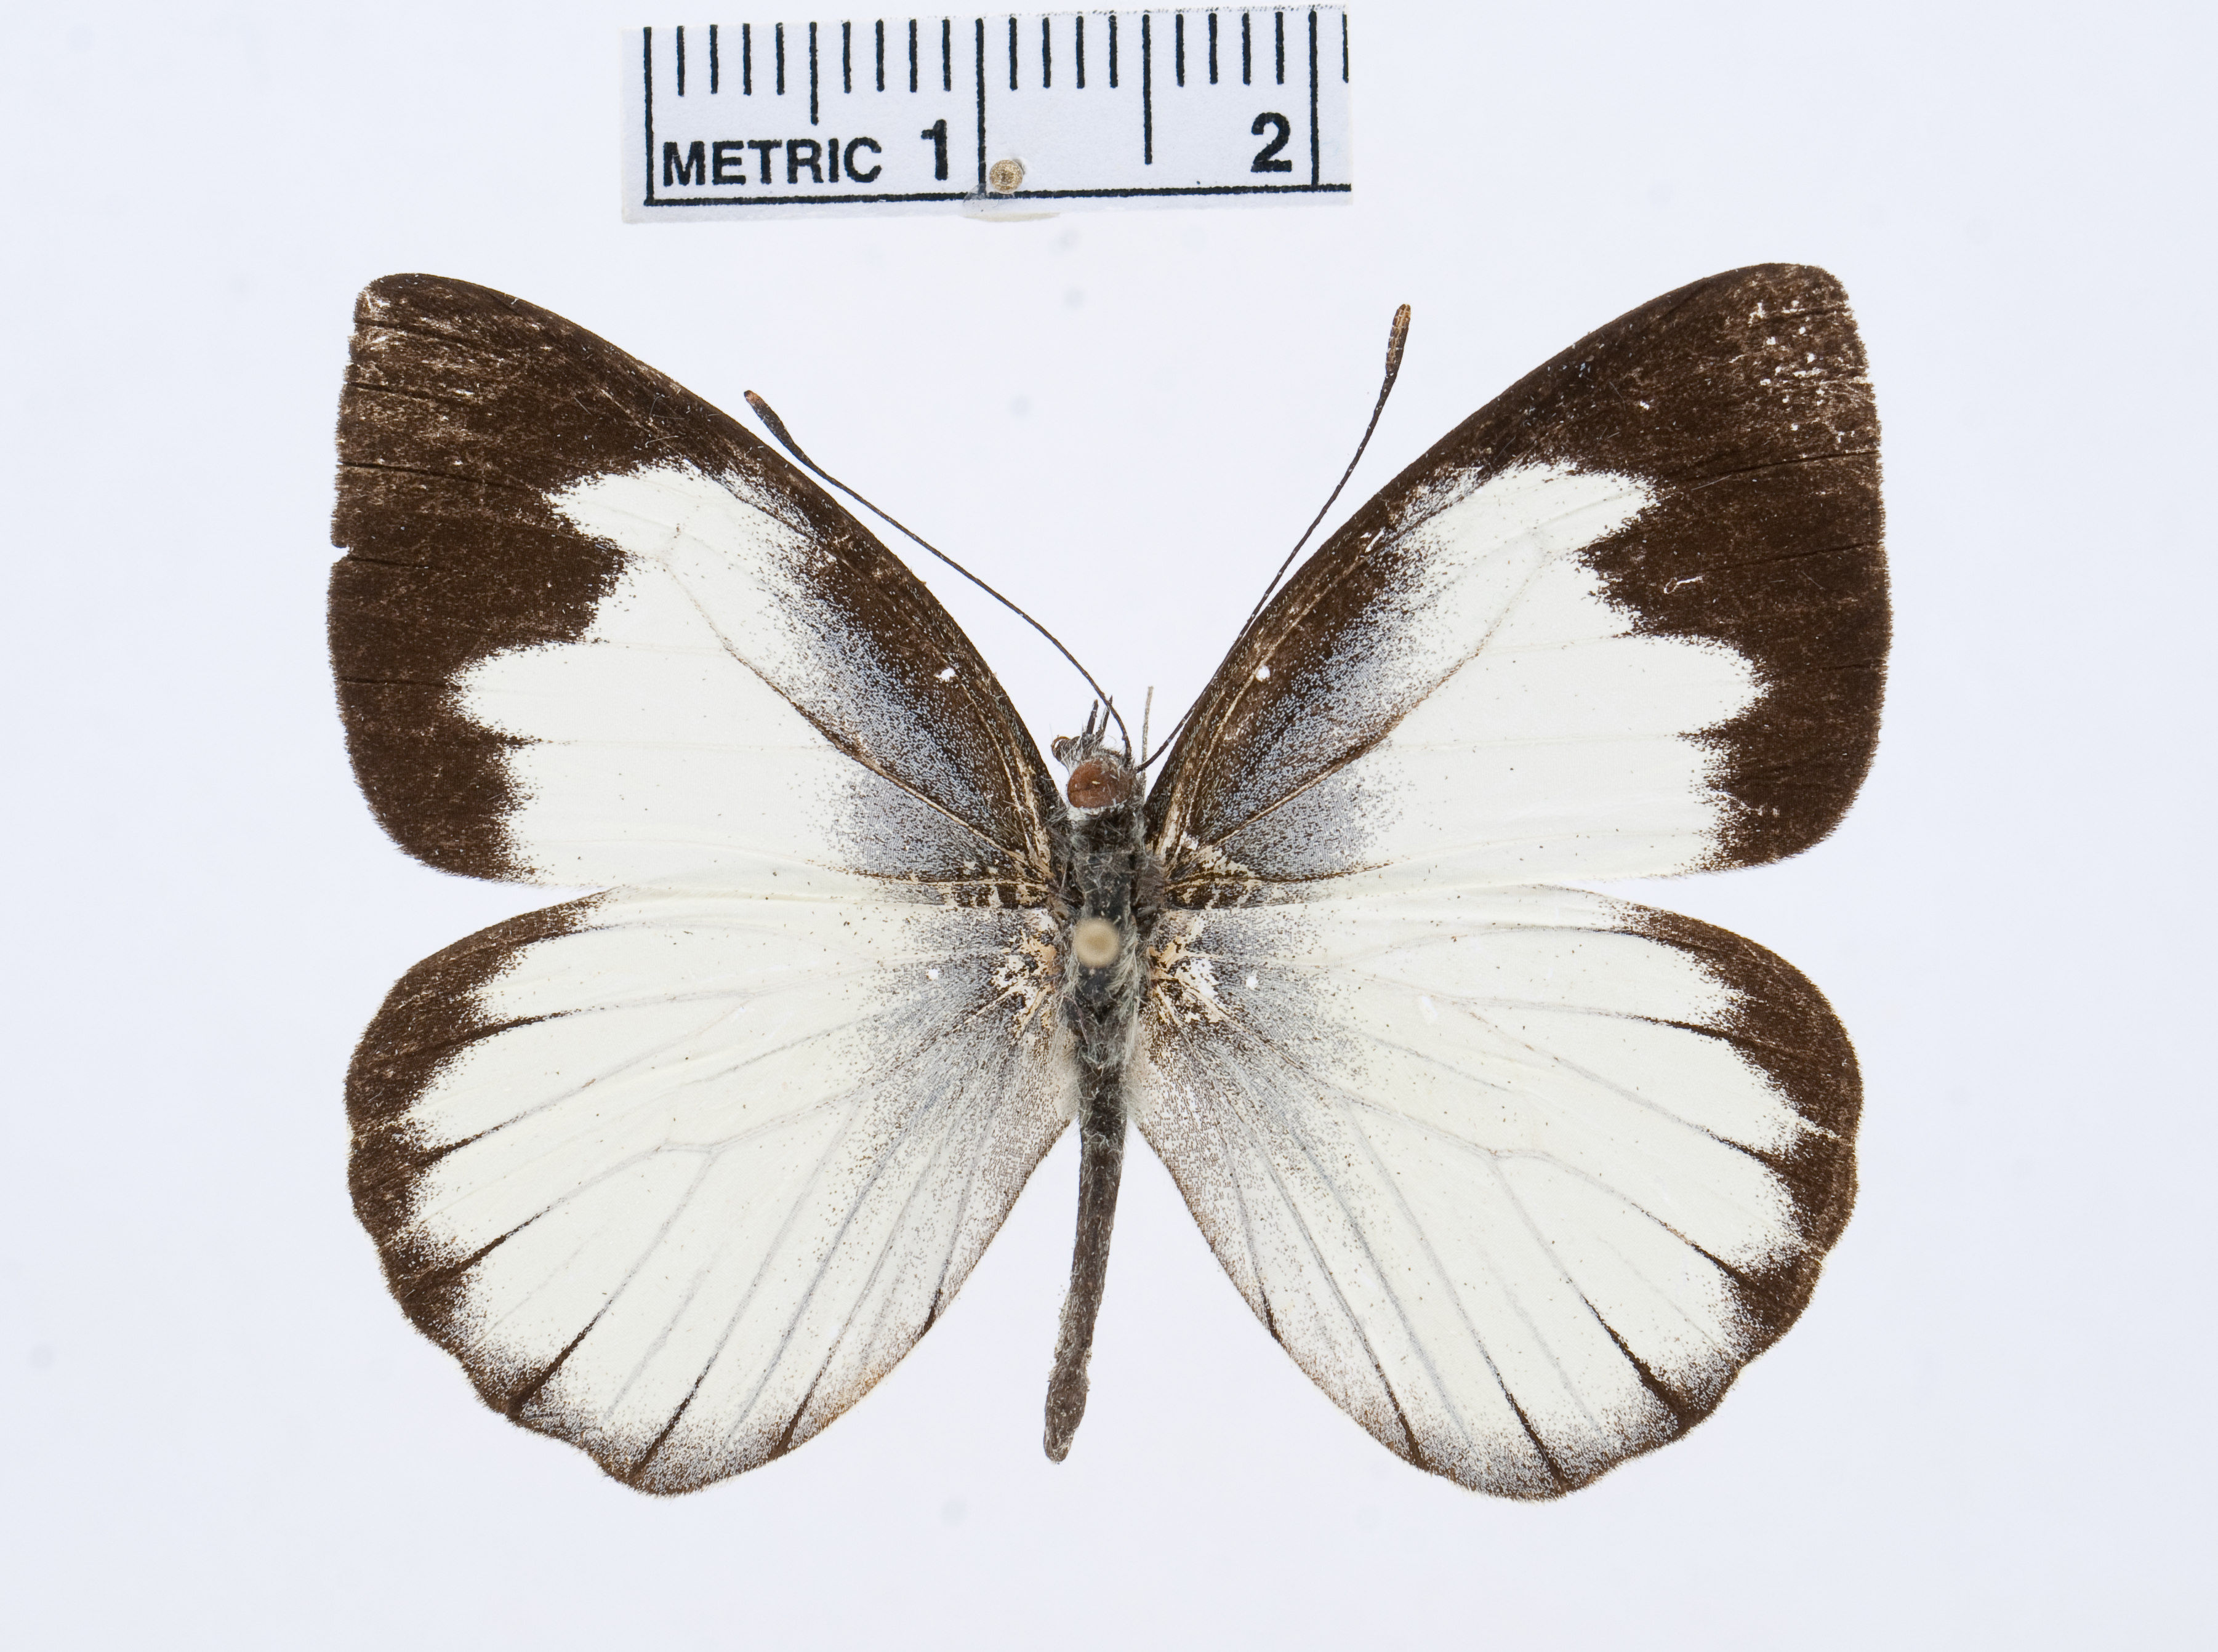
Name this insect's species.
Leptophobia tovaria
